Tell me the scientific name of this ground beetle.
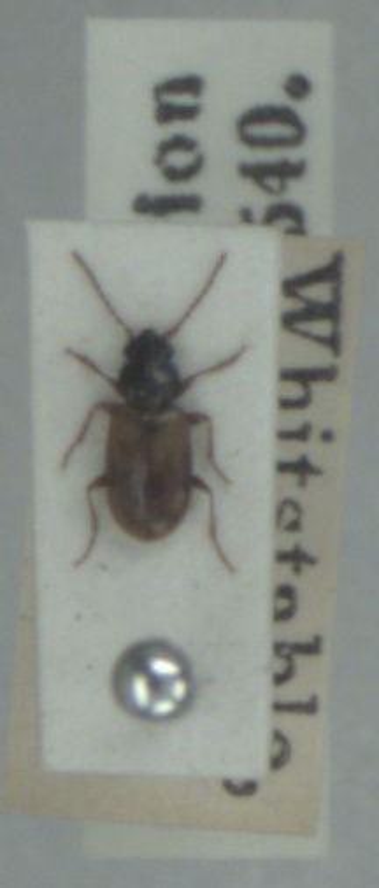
Bembidion ephippium
